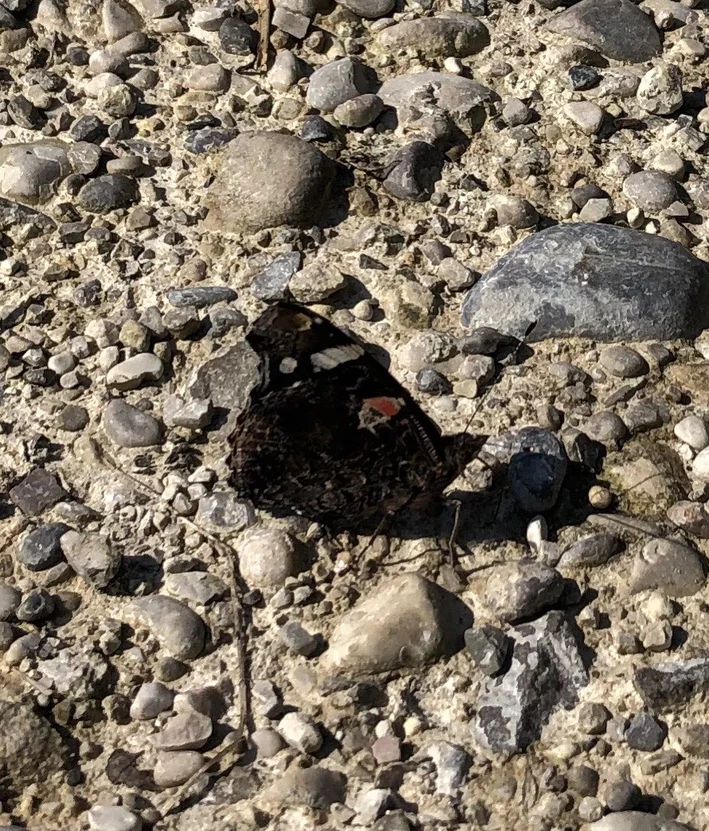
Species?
Vanessa atalanta
